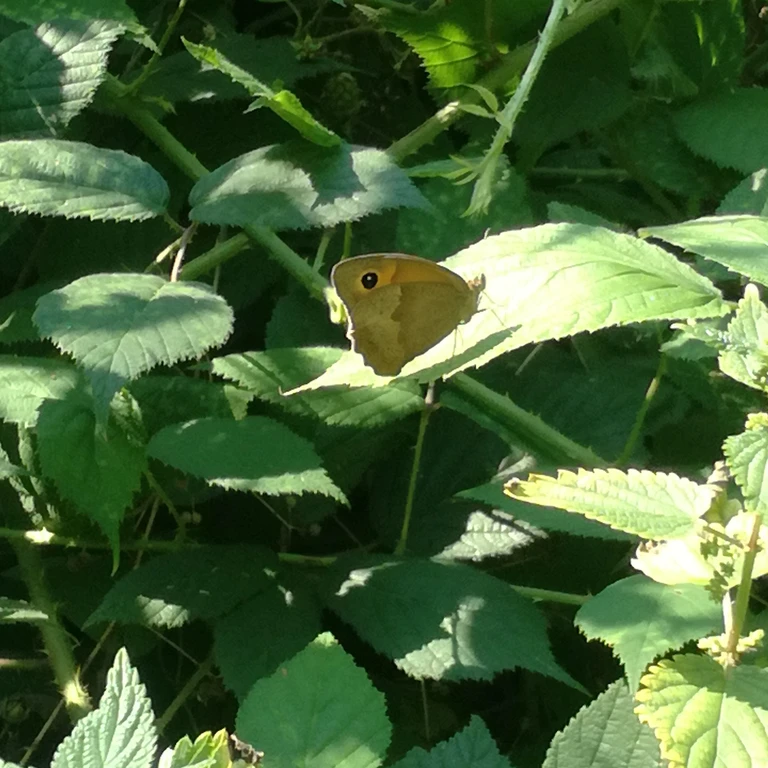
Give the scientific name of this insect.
Maniola jurtina
